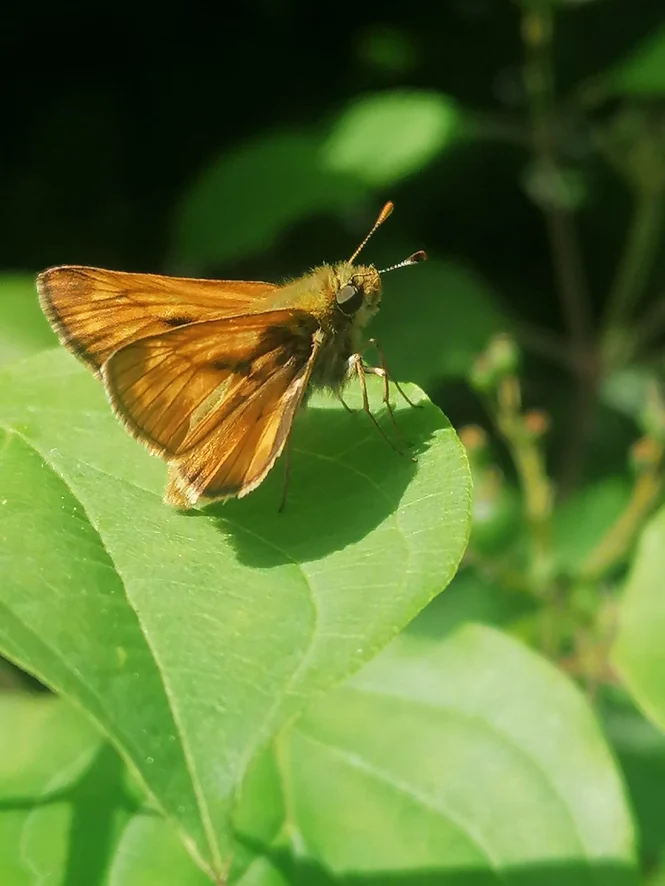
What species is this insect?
Ochlodes sylvanus (also Ochlodes venata)
